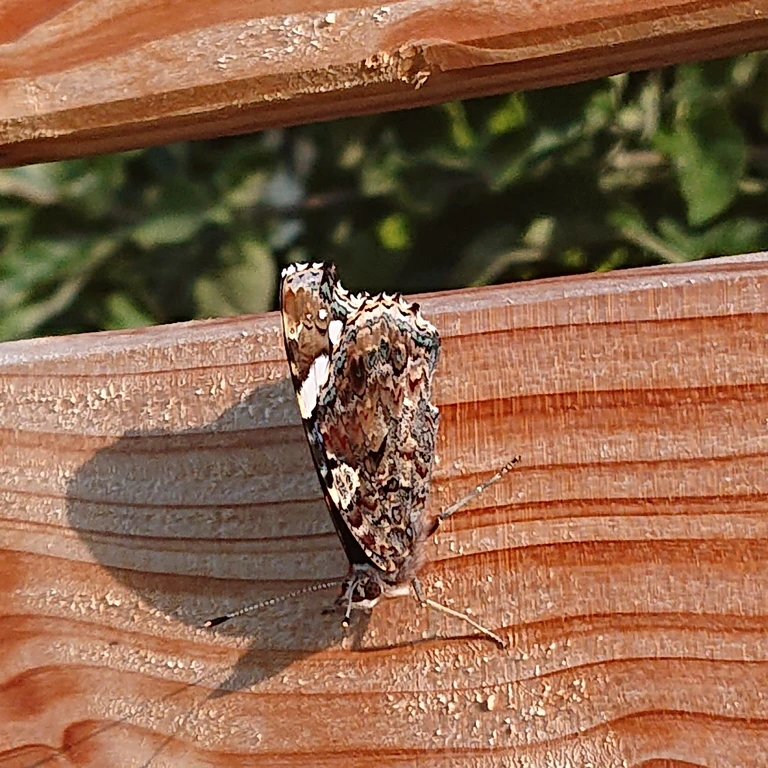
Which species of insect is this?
Vanessa atalanta
